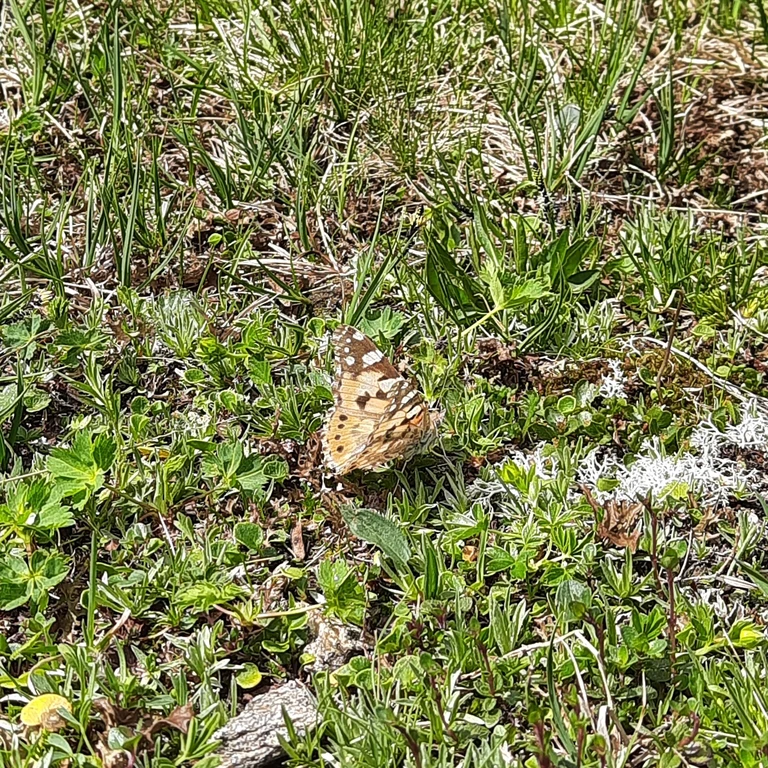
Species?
Vanessa cardui
